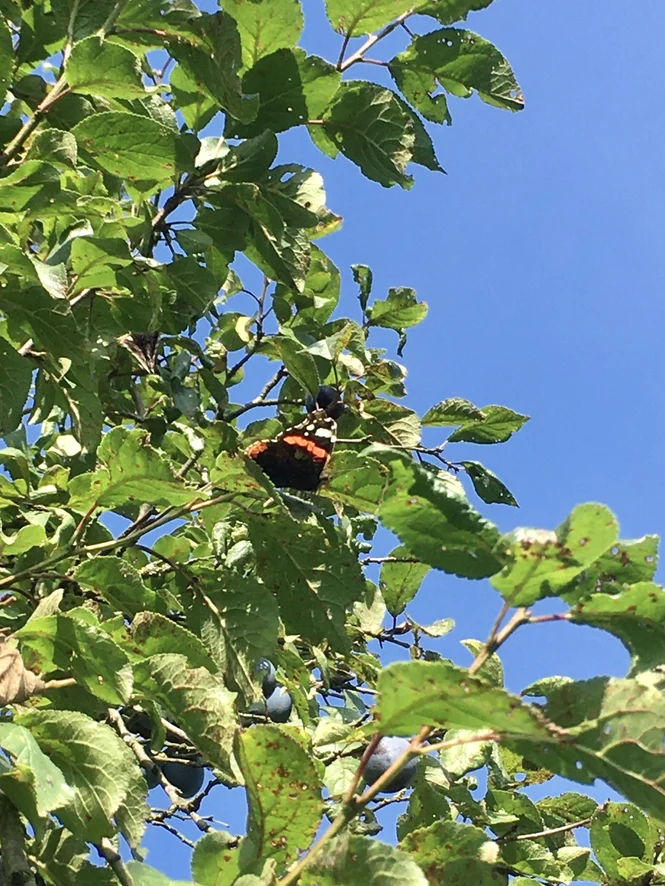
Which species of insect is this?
Vanessa atalanta
